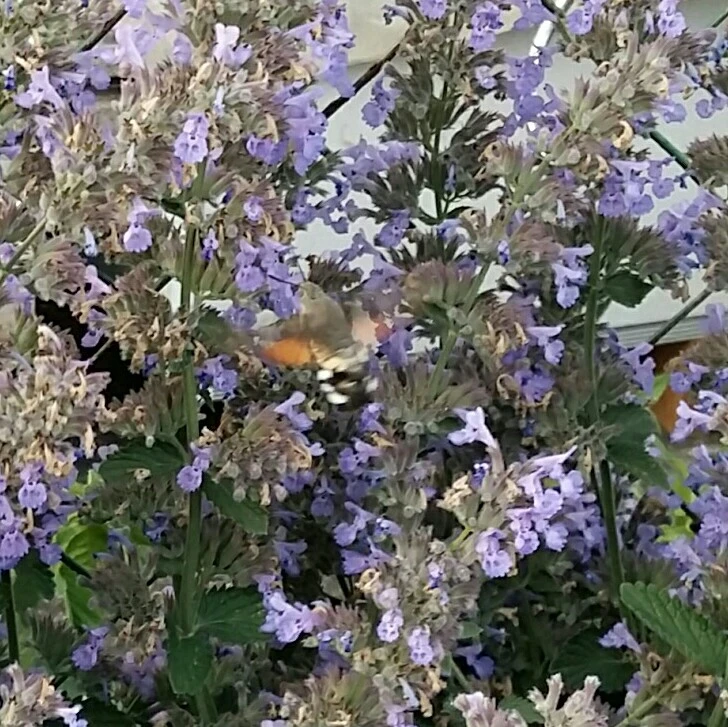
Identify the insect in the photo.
Macroglossum stellatarum
